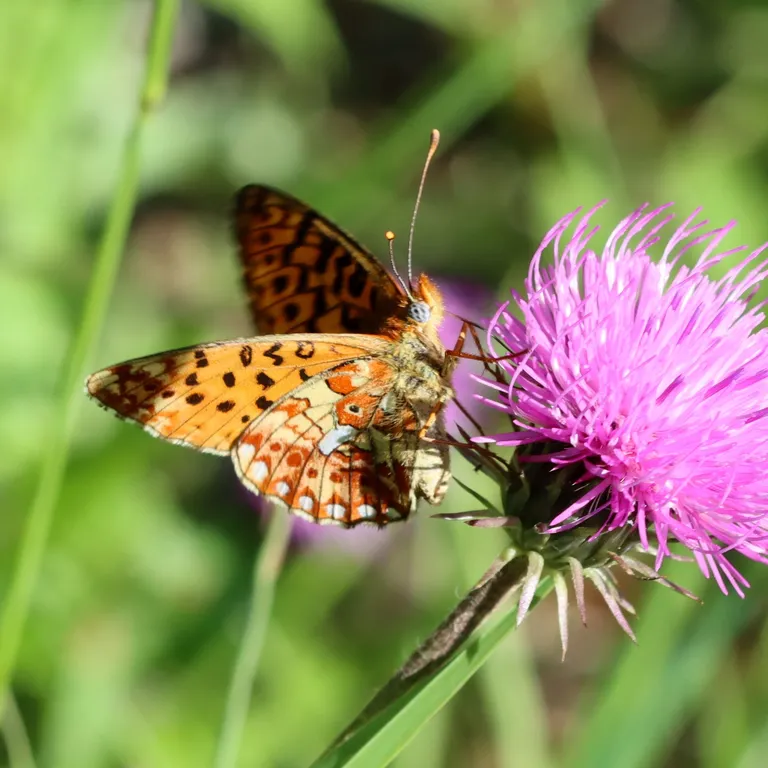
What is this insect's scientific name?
Boloria euphrosyne (also Clossiana euphrosyne)
